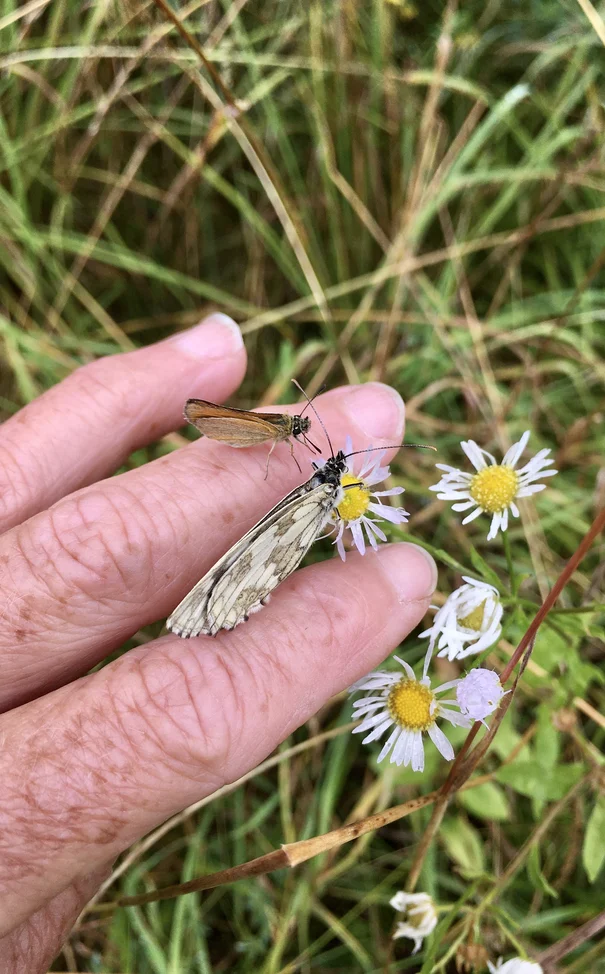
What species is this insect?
Melanargia galathea
